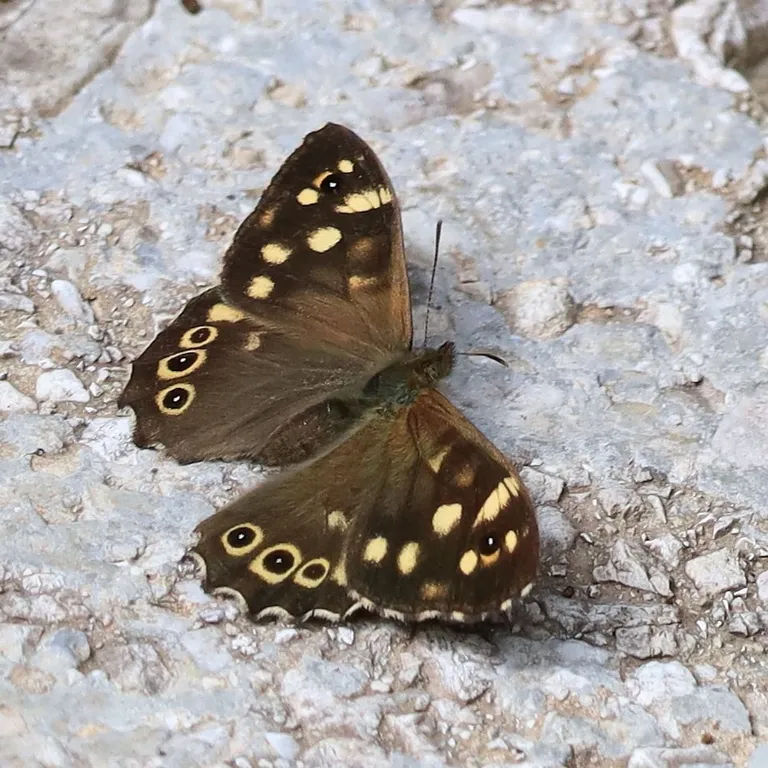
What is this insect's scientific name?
Pararge aegeria
